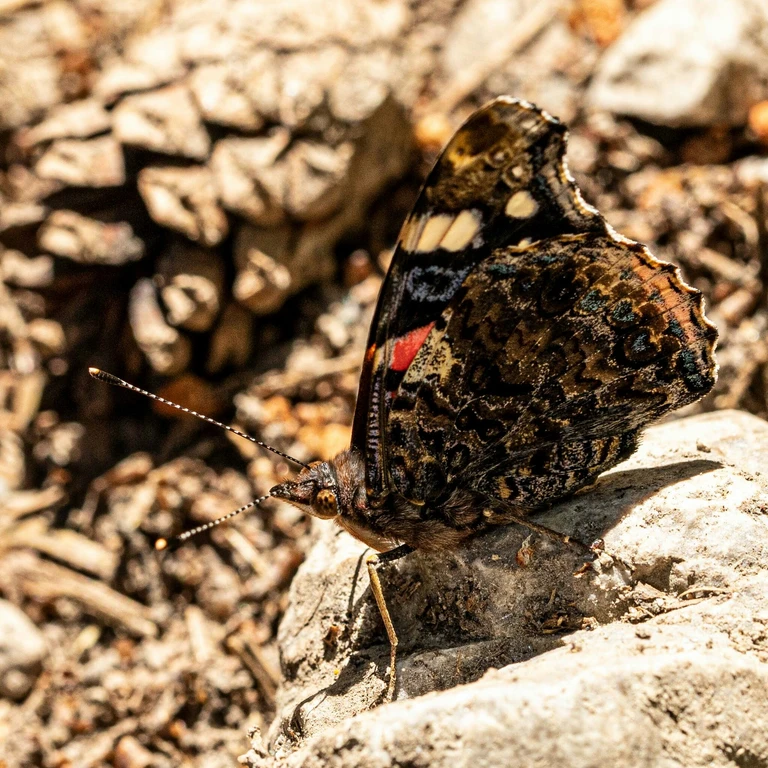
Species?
Vanessa atalanta
